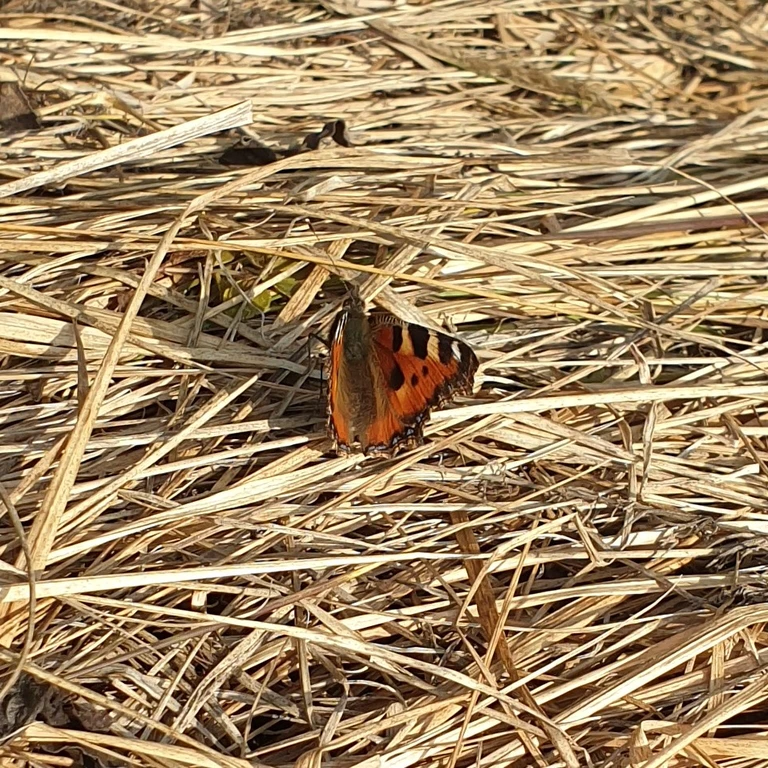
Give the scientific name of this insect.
Aglais urticae
